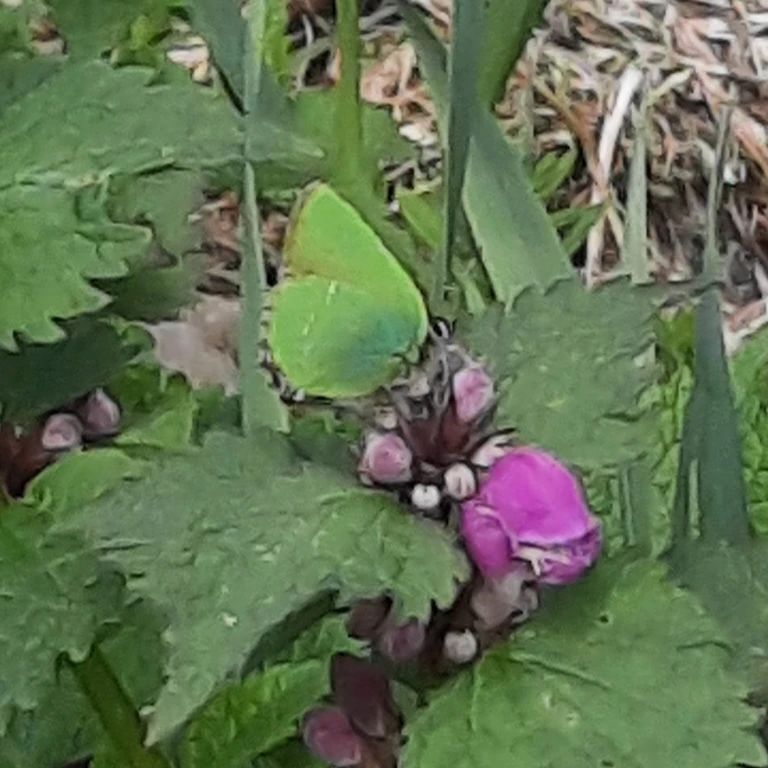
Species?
Callophrys rubi
